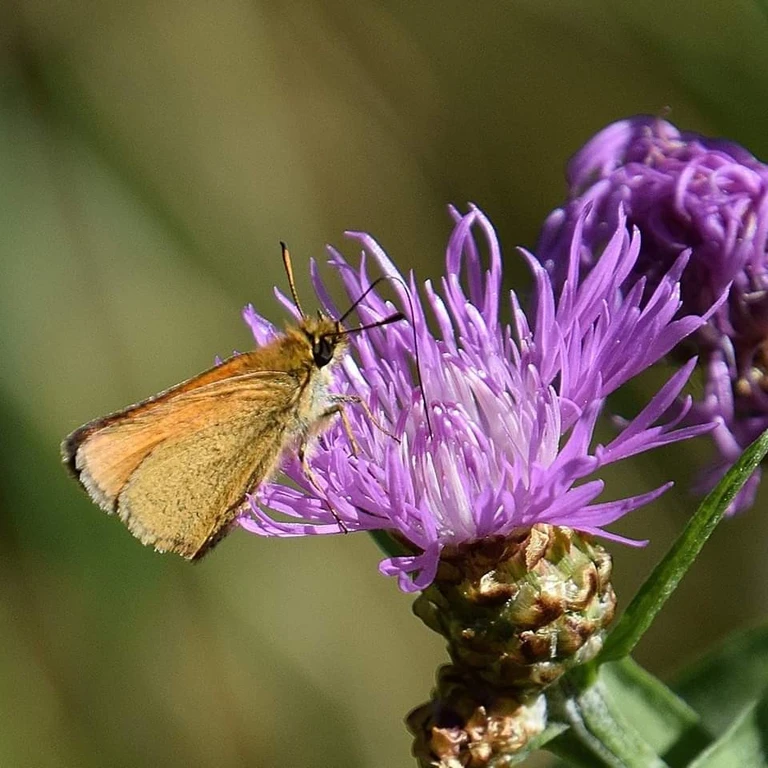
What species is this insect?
Thymelicus lineola
